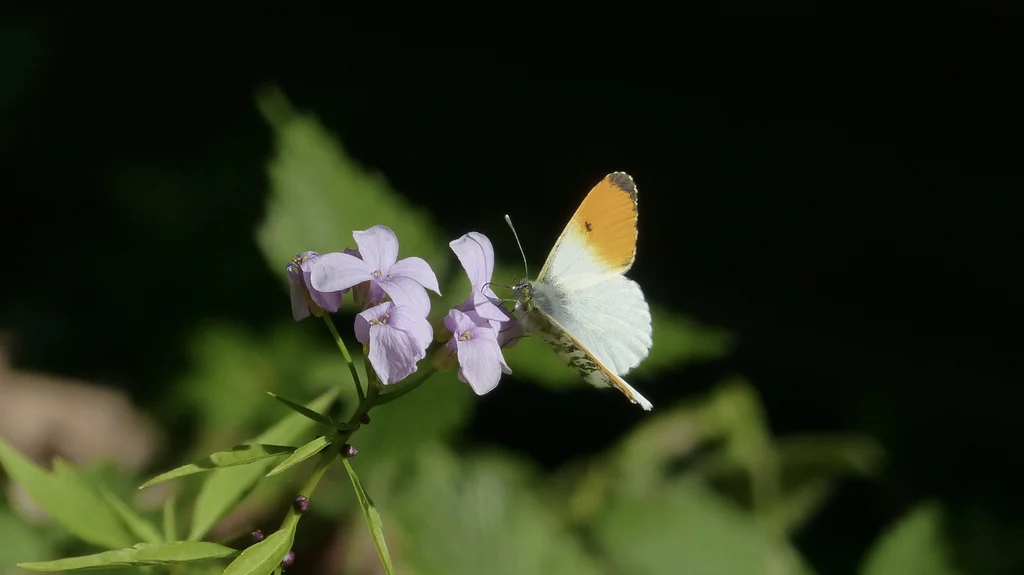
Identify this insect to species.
Anthocharis cardamines
